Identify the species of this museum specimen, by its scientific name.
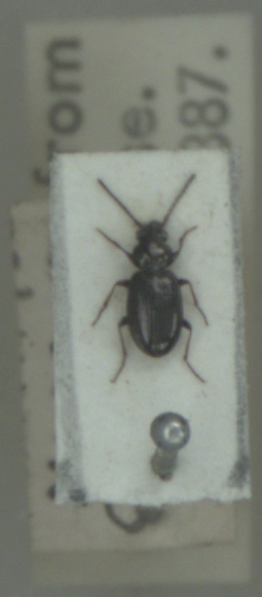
Bembidion lampros
